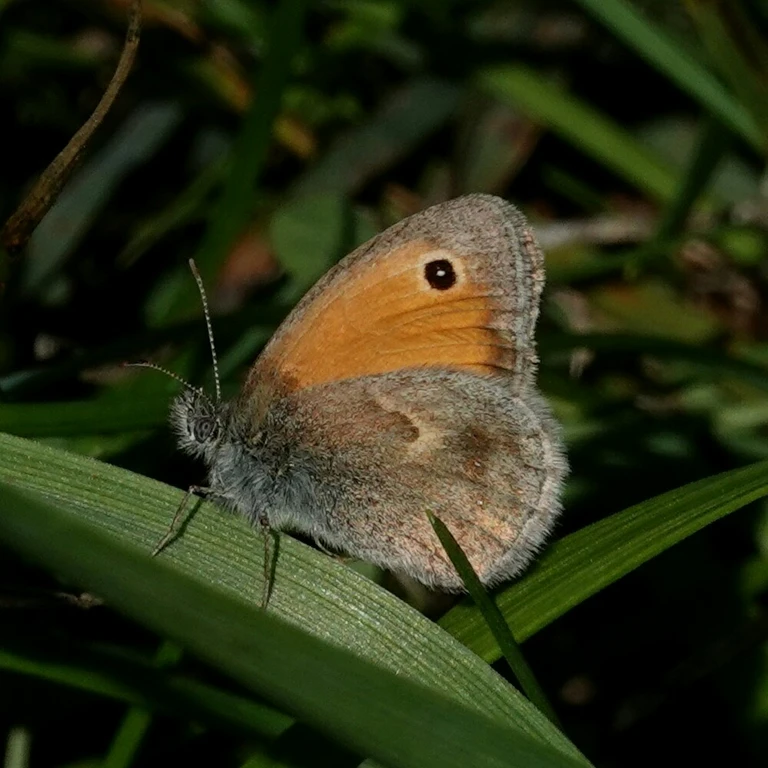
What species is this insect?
Coenonympha pamphilus
